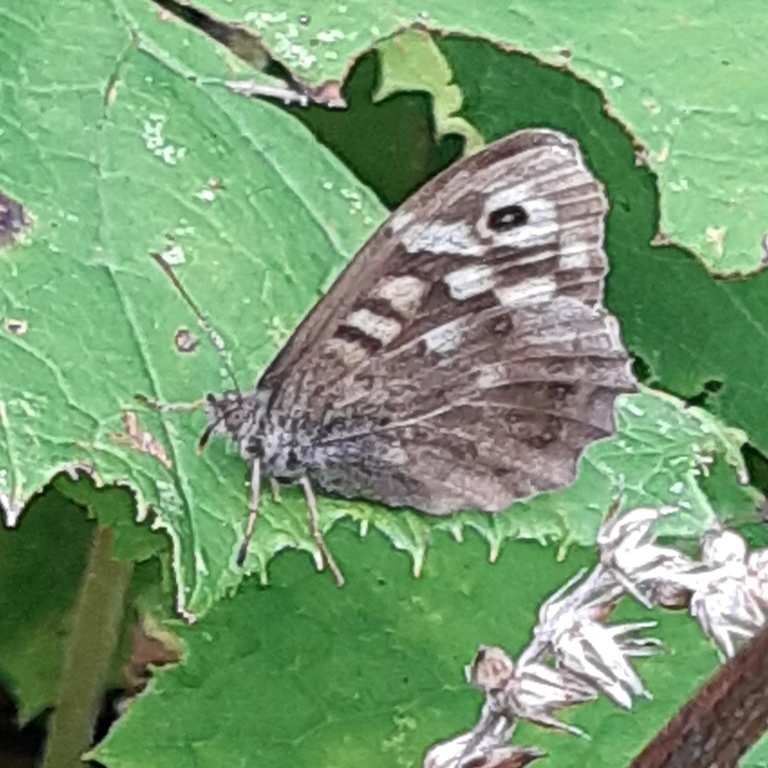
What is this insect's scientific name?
Pararge aegeria
